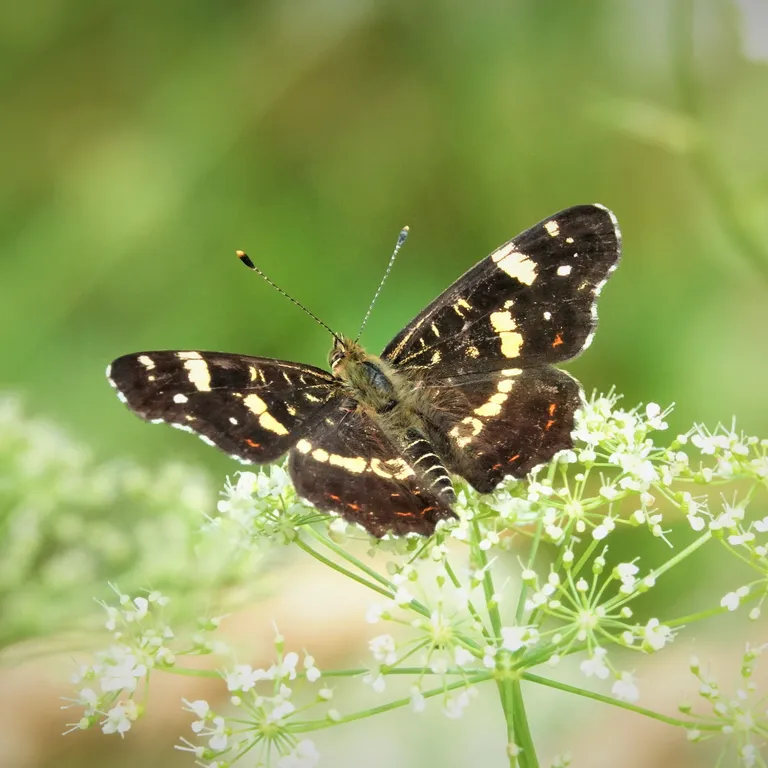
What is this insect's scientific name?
Araschnia levana
